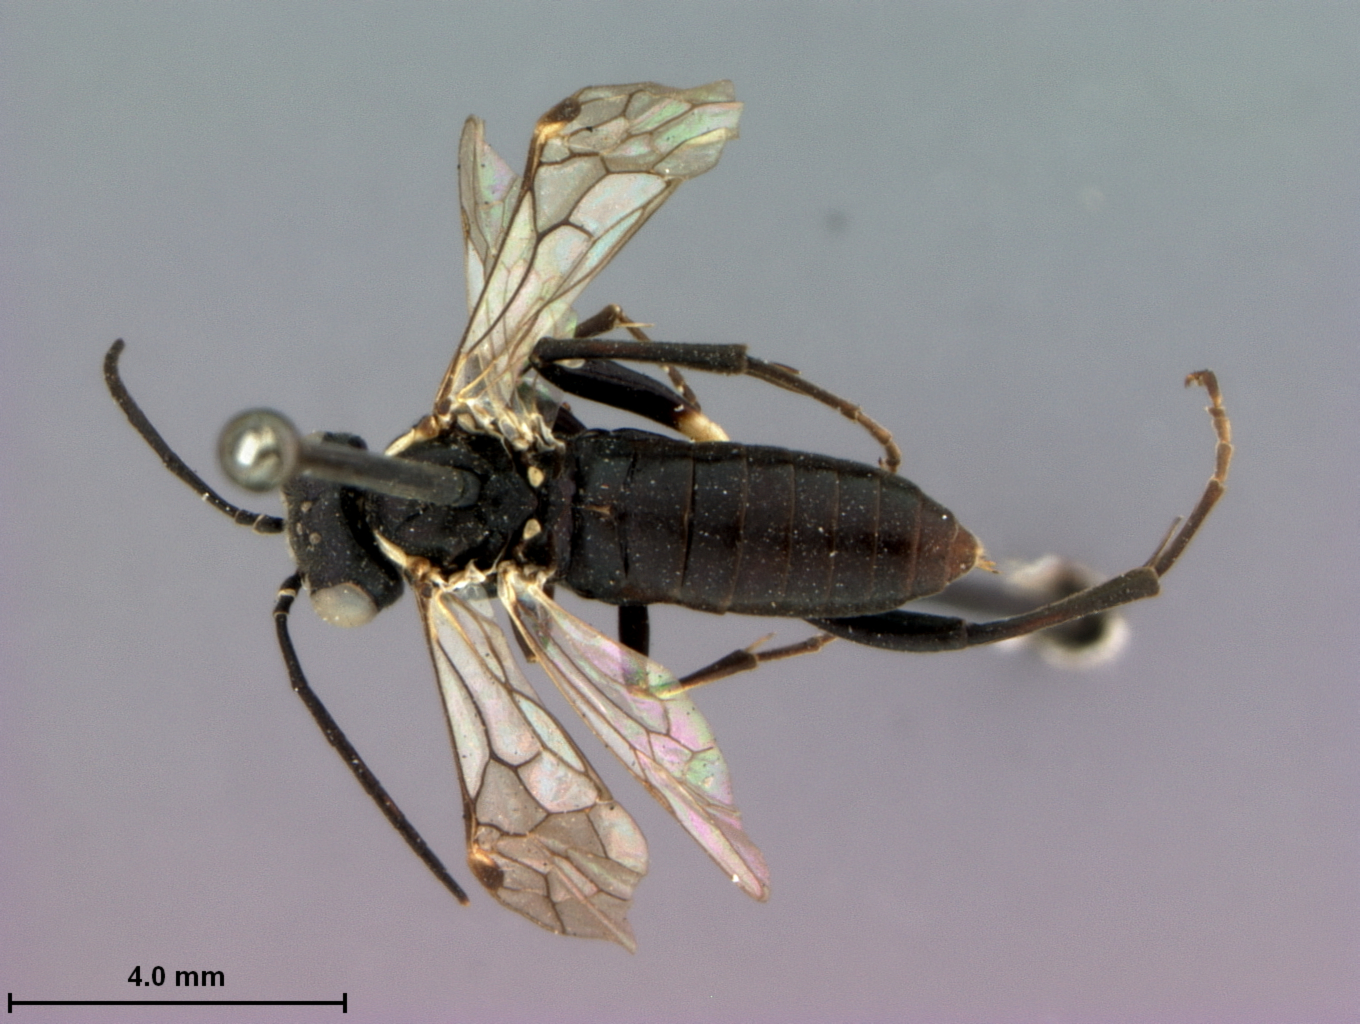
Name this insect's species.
Macrophya melanota
